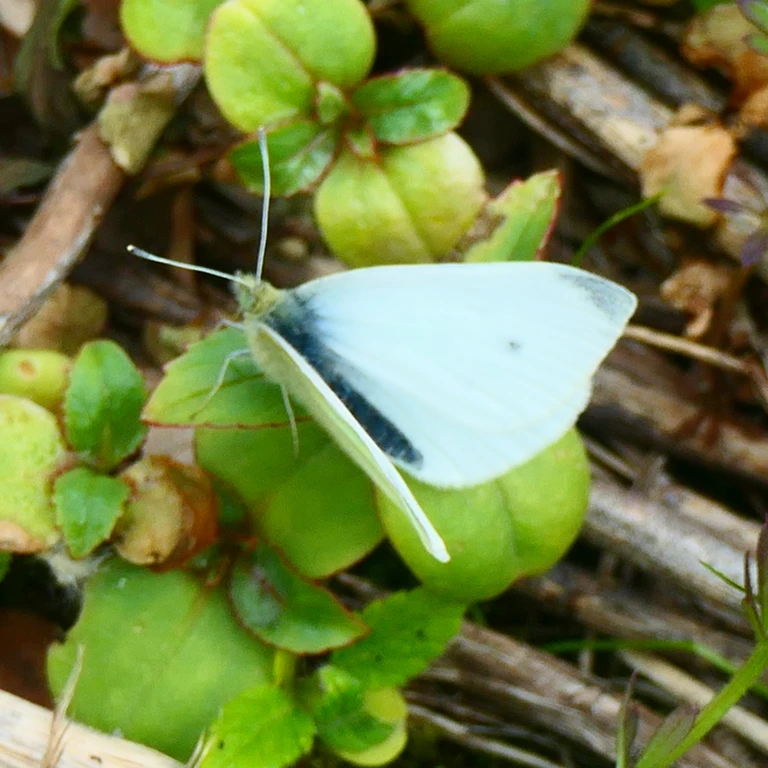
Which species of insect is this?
Pieris rapae
